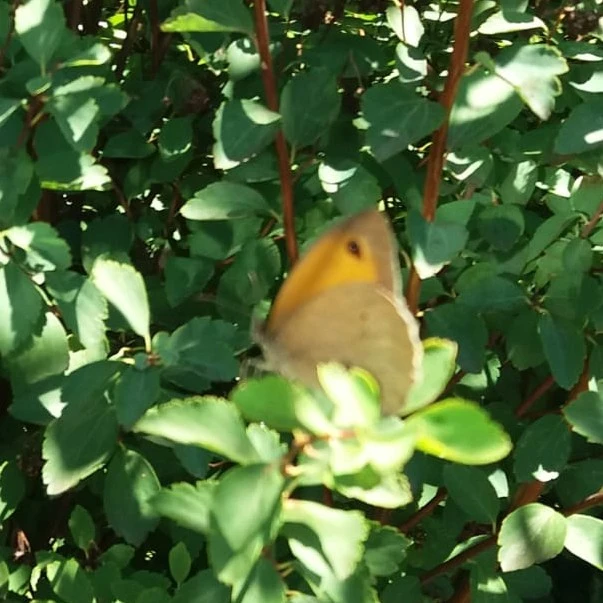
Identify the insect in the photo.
Maniola jurtina
